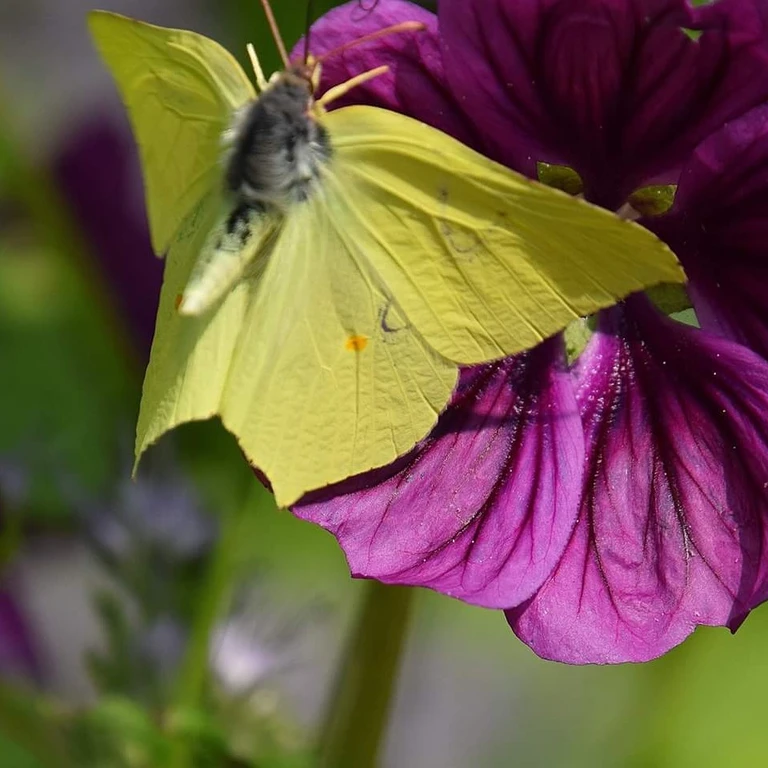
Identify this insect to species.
Gonepteryx rhamni
